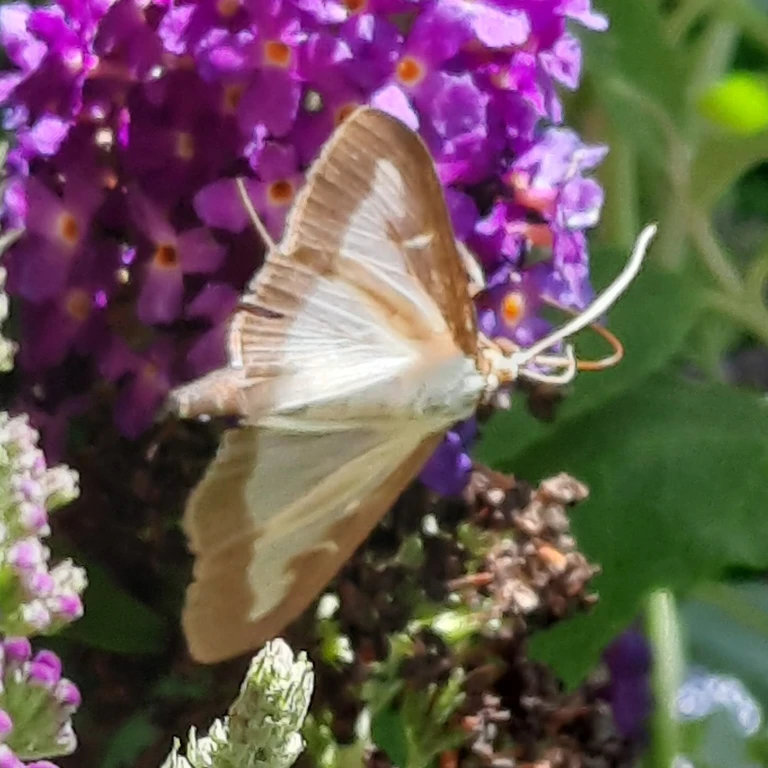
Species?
Cydalima perspectalis
